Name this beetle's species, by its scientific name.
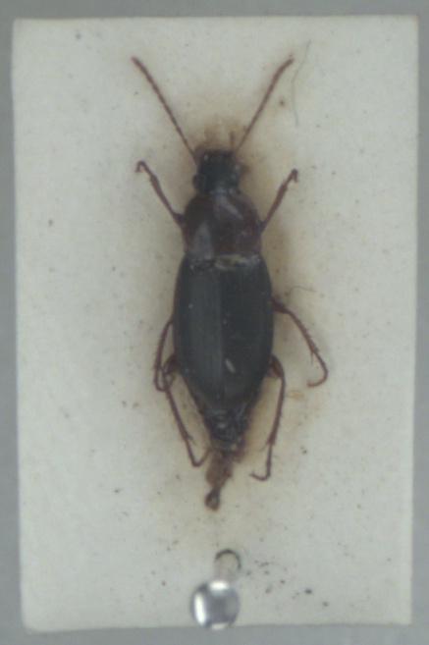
Calathus melanocephalus
